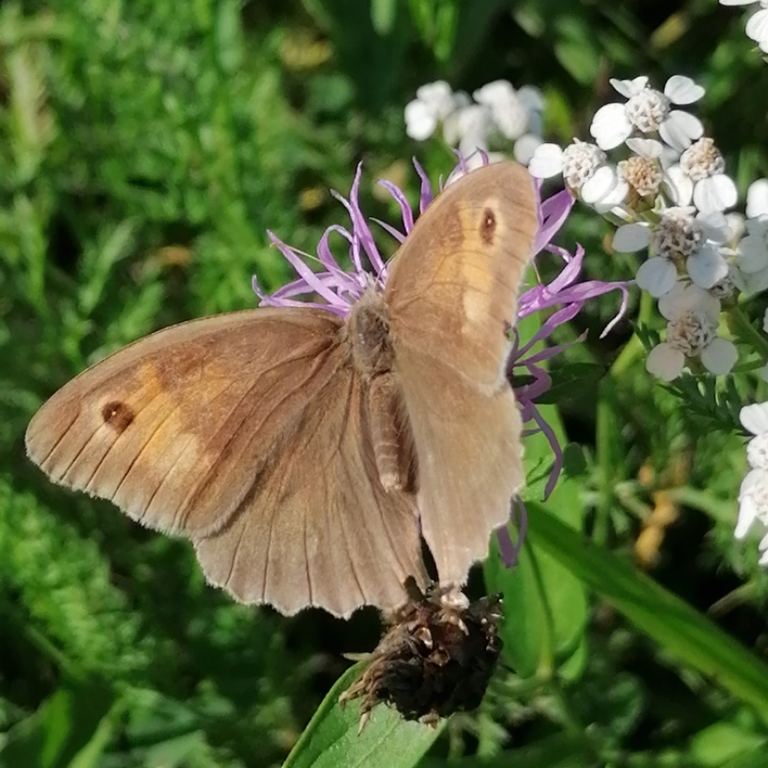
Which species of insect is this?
Maniola jurtina
